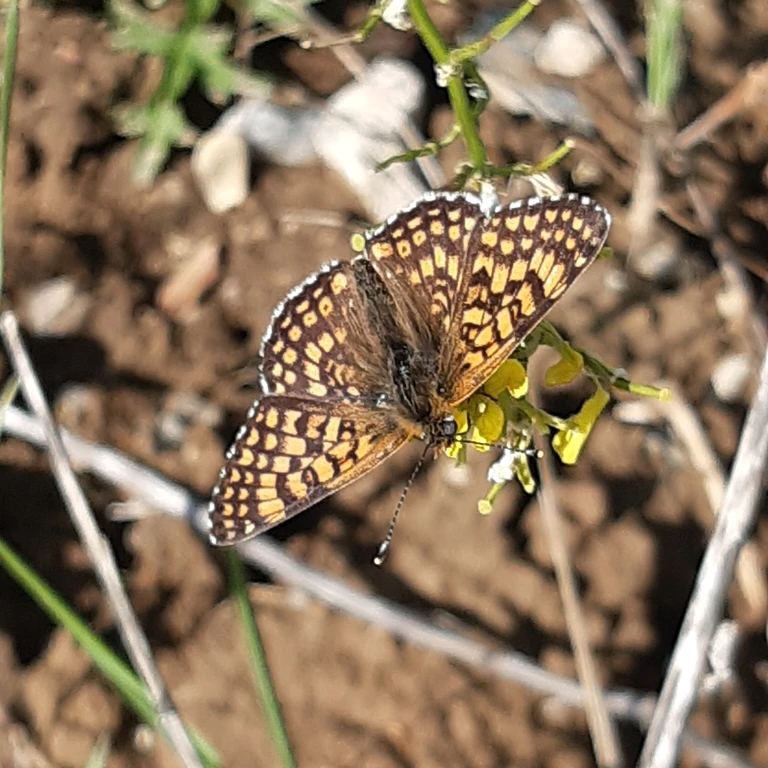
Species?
Melitaea cinxia
